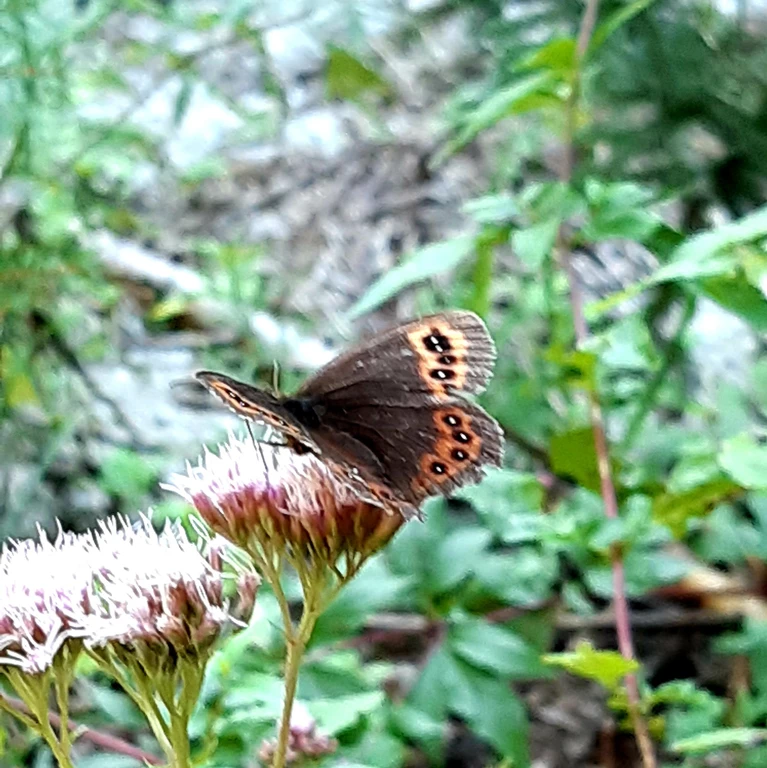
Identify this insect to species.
Erebia aethiops
